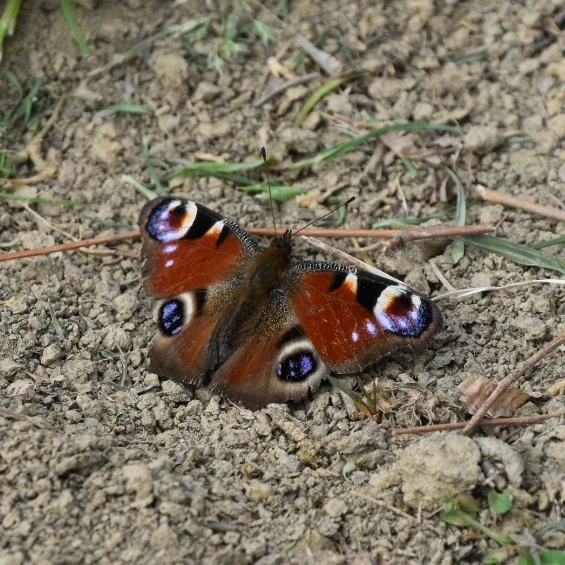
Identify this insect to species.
Aglais io
